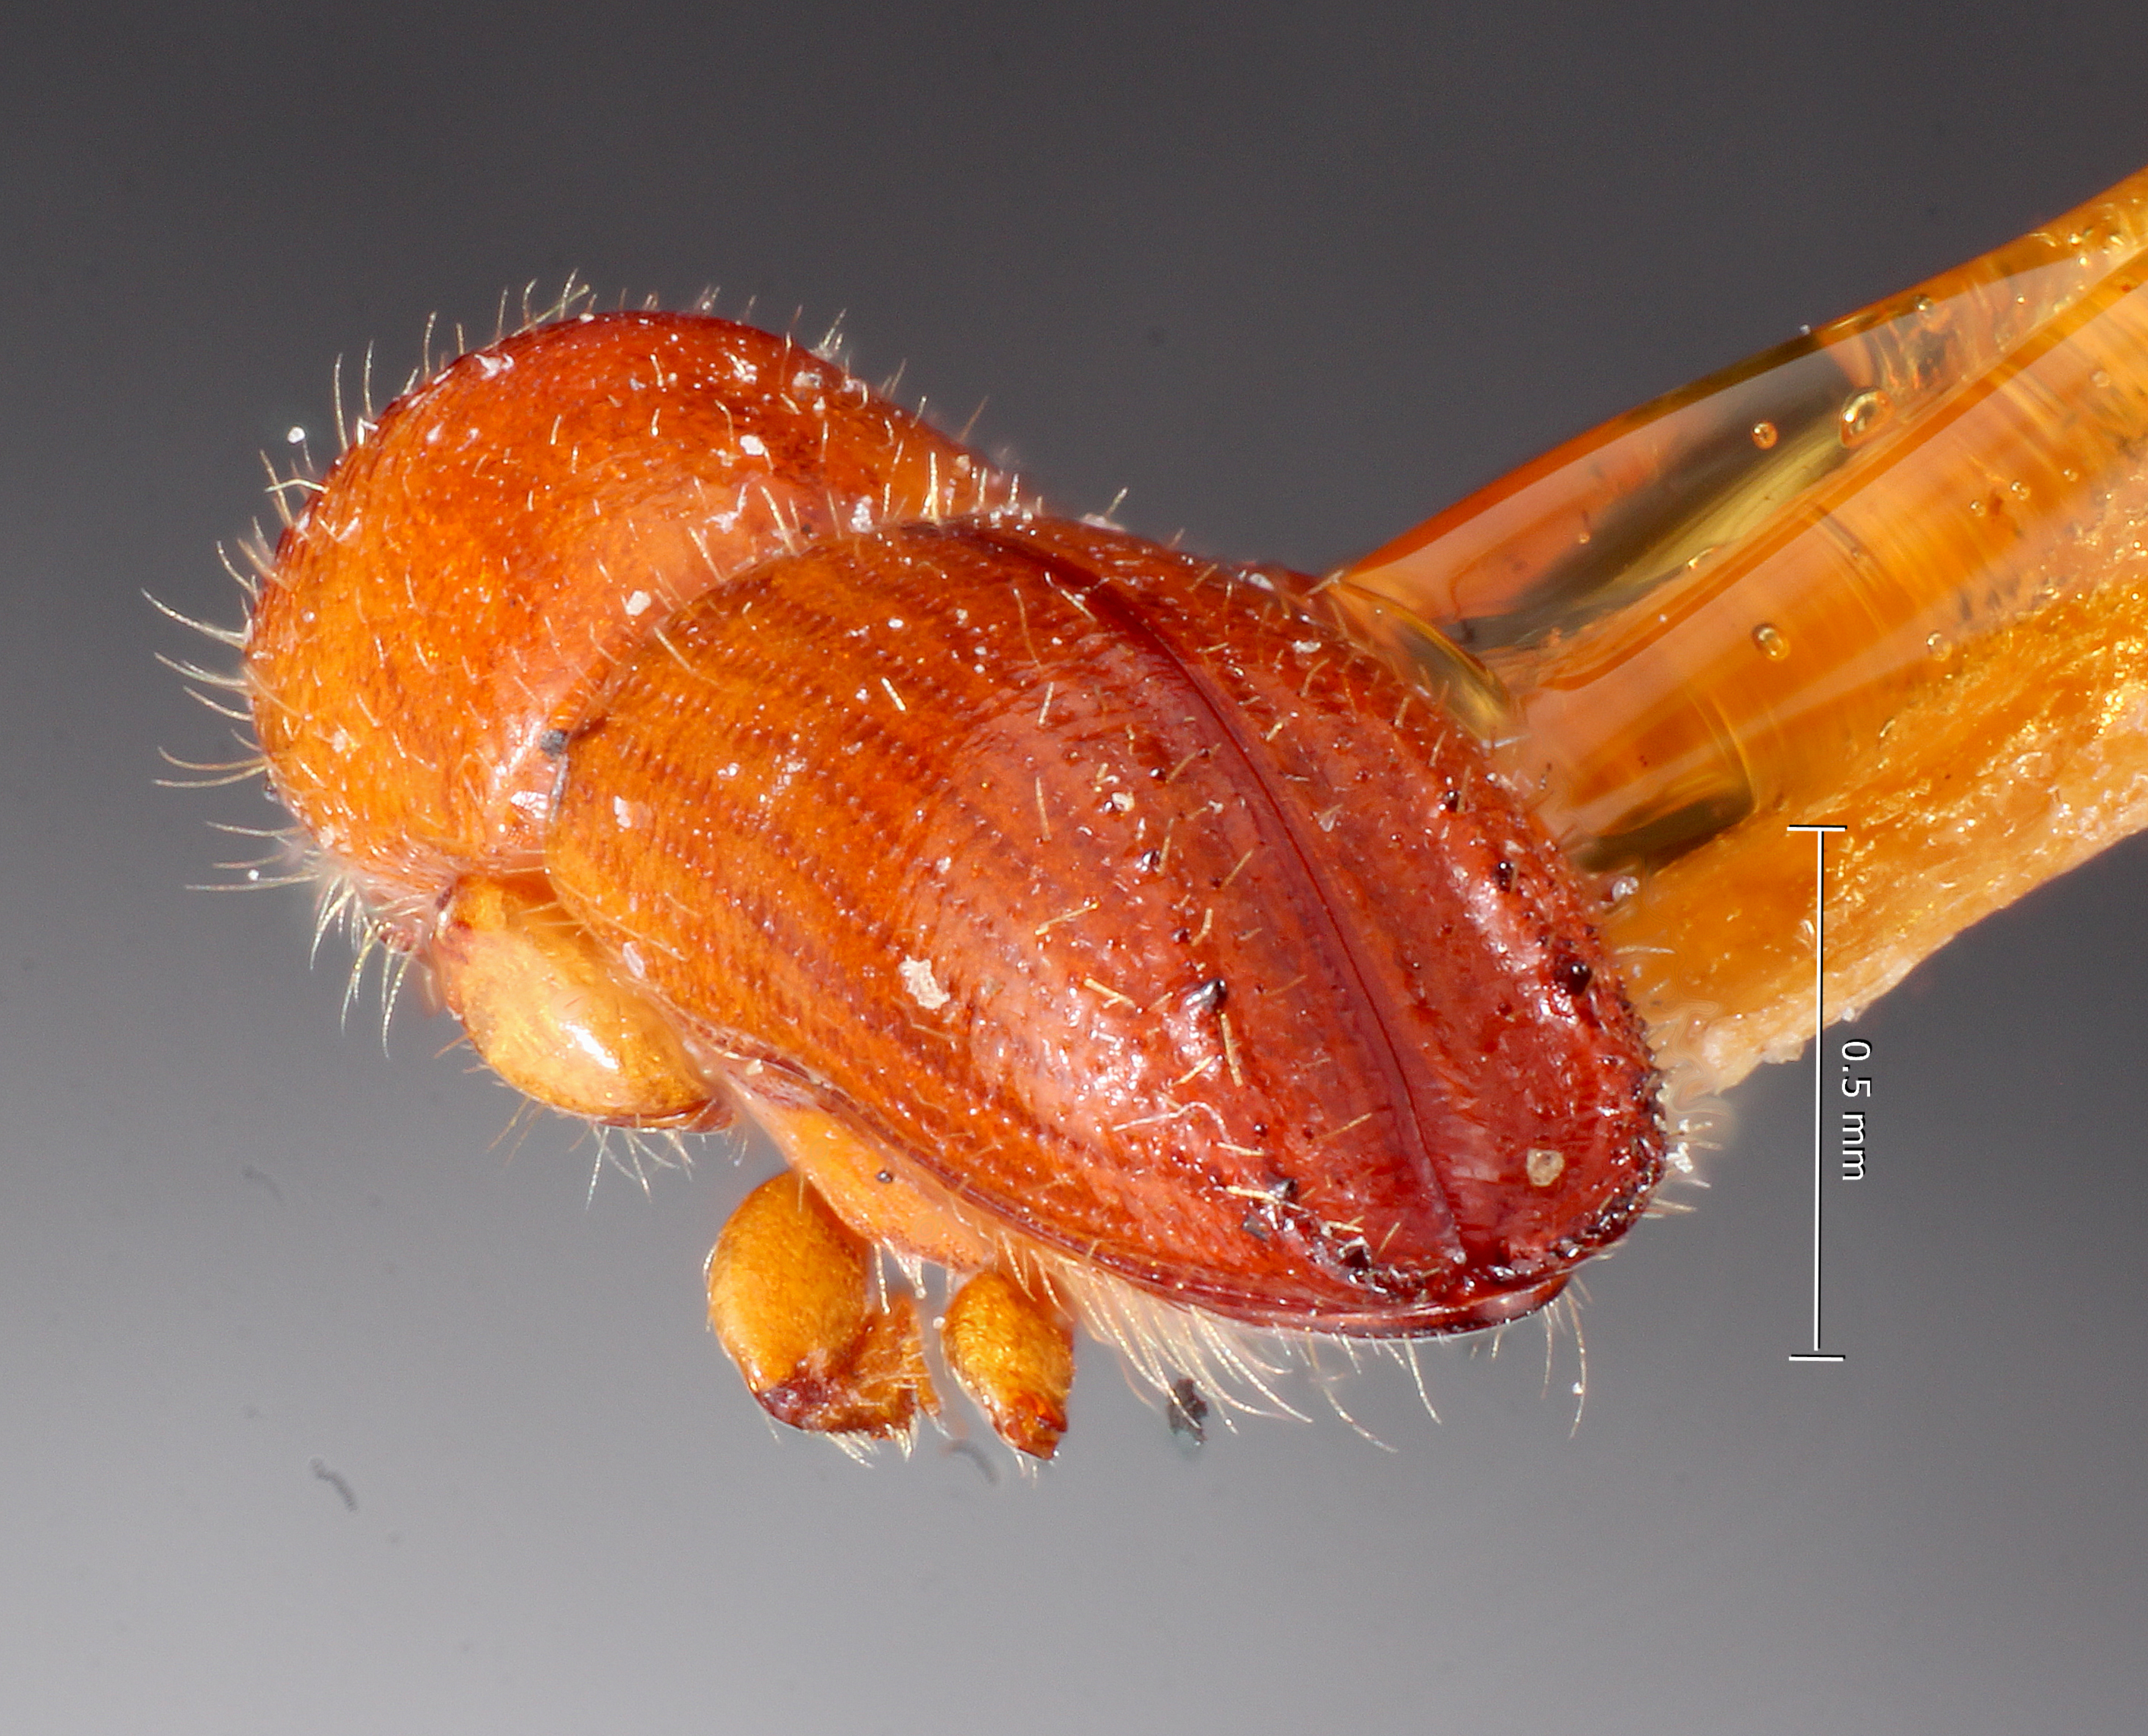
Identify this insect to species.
Coptoborus emarginatus
